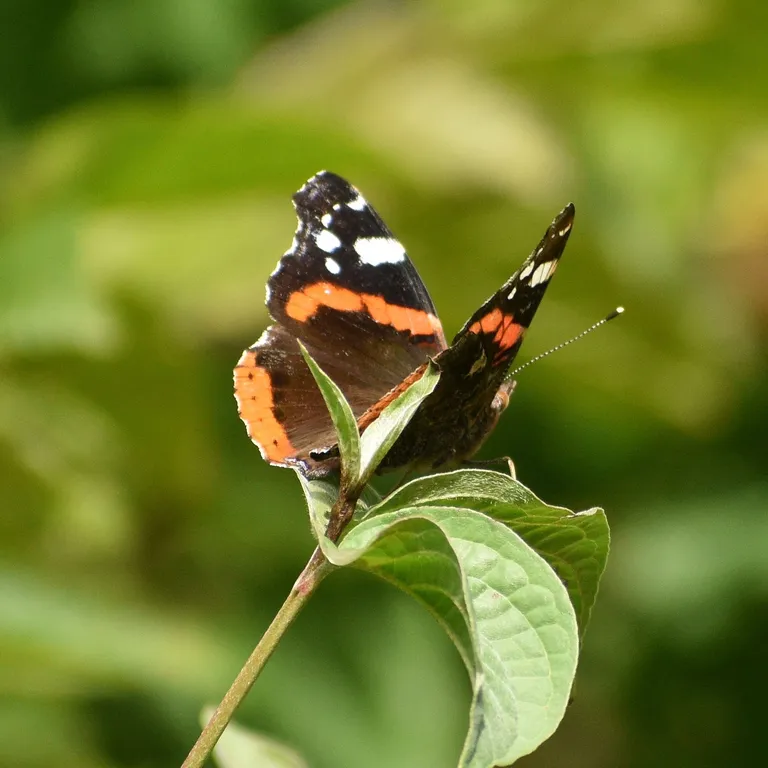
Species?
Vanessa atalanta
